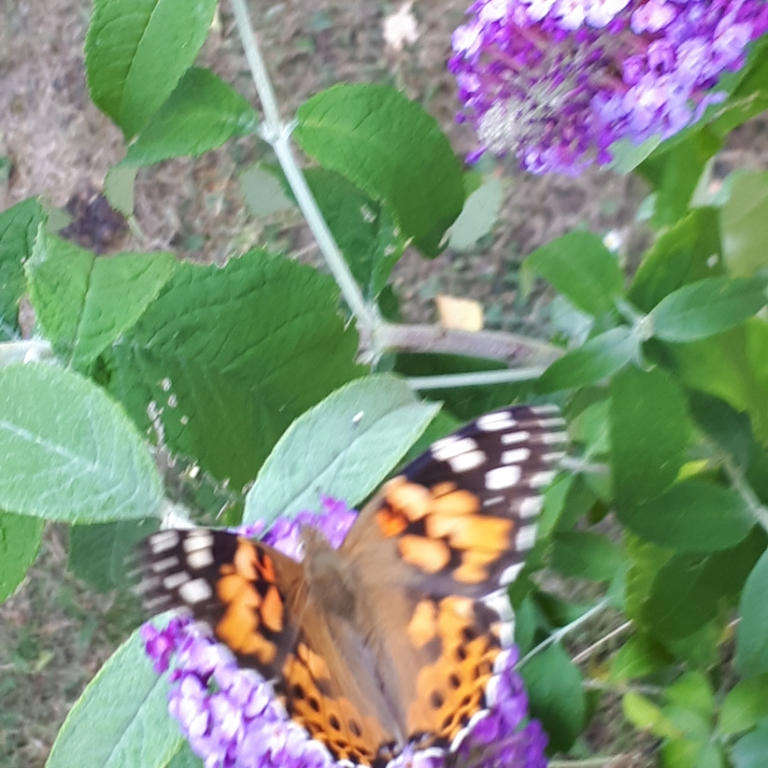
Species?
Vanessa cardui
